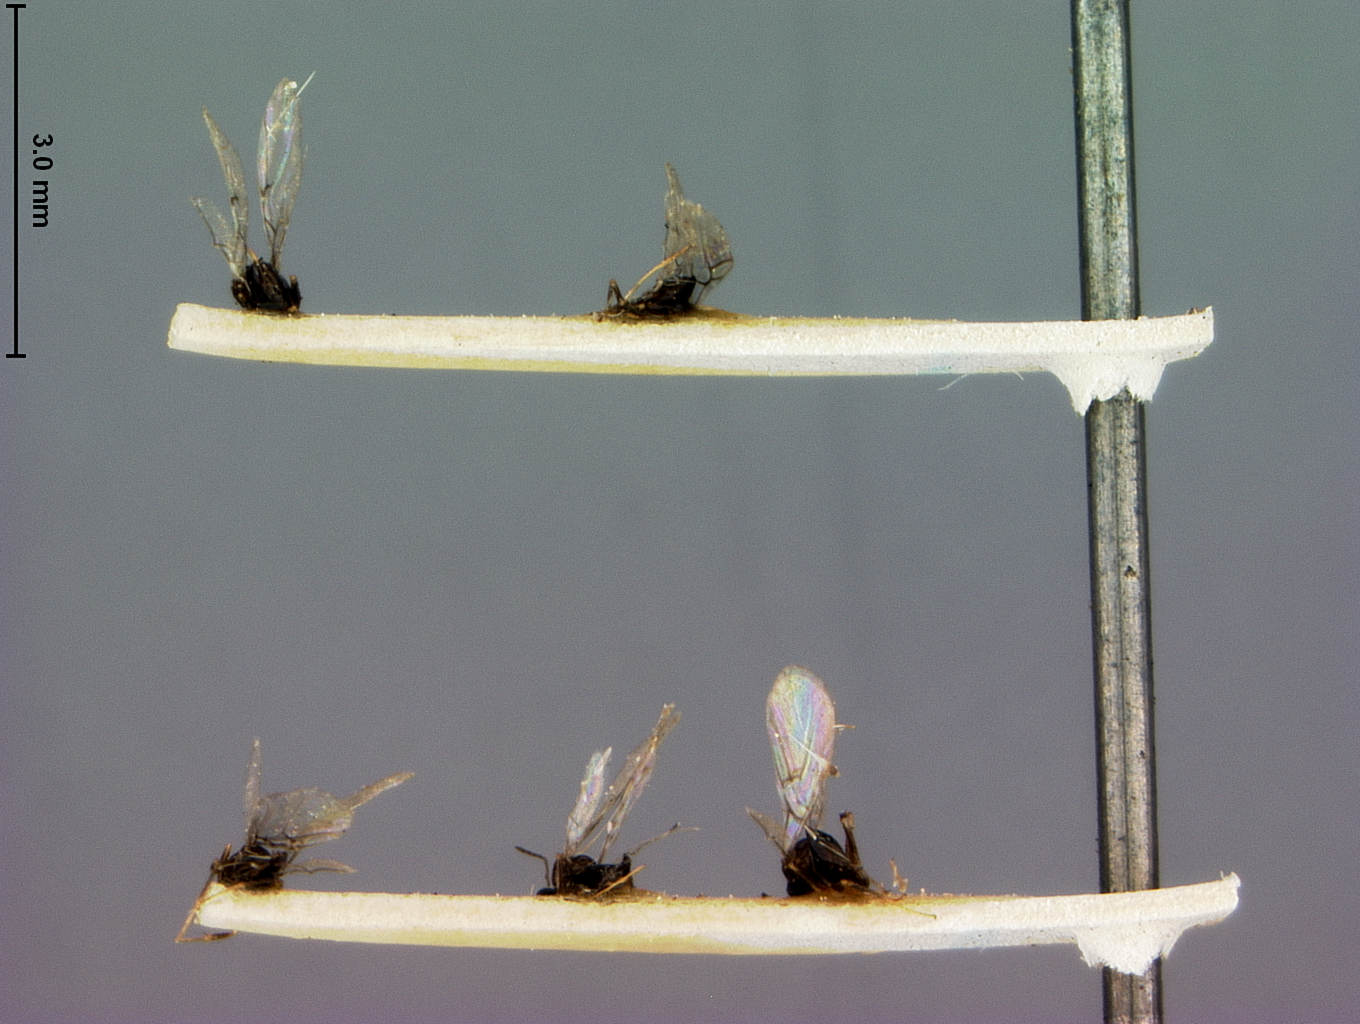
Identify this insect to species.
Neuroterus vernus
